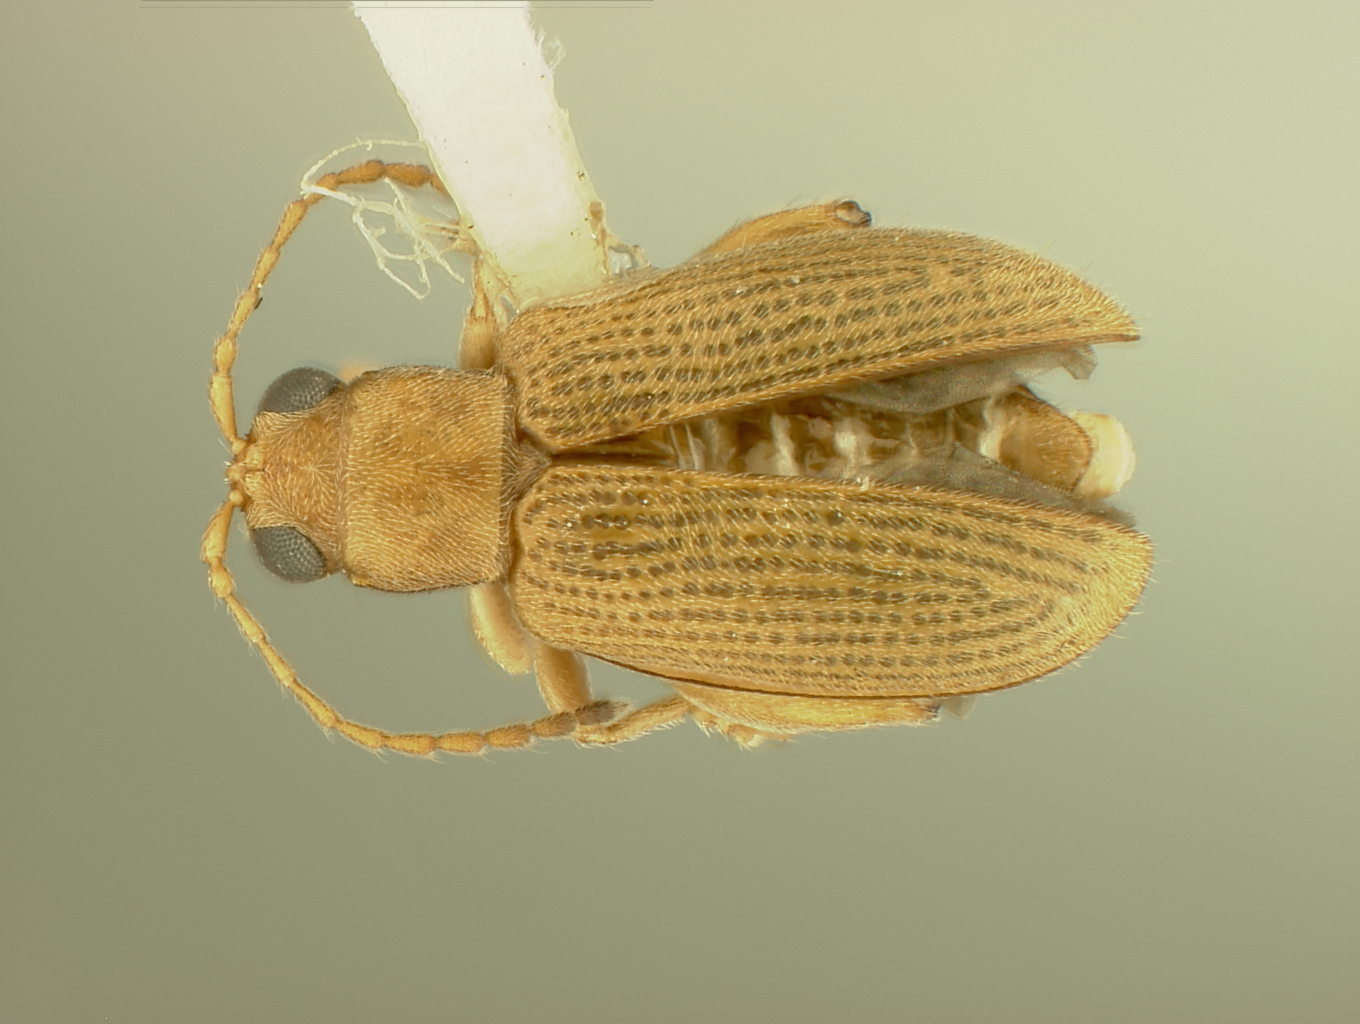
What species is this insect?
Hadropoda dominicae
